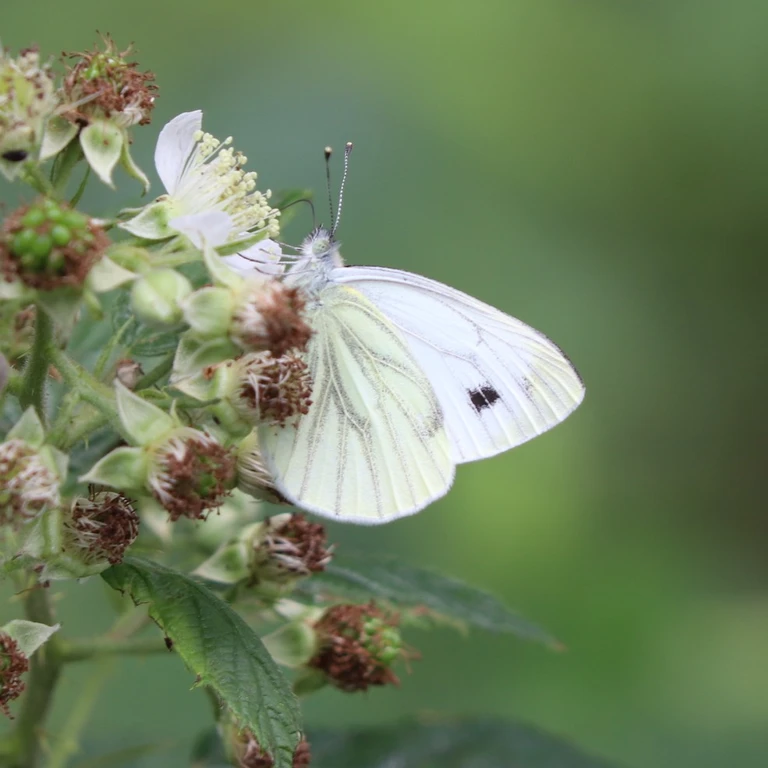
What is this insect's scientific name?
Pieris napi
